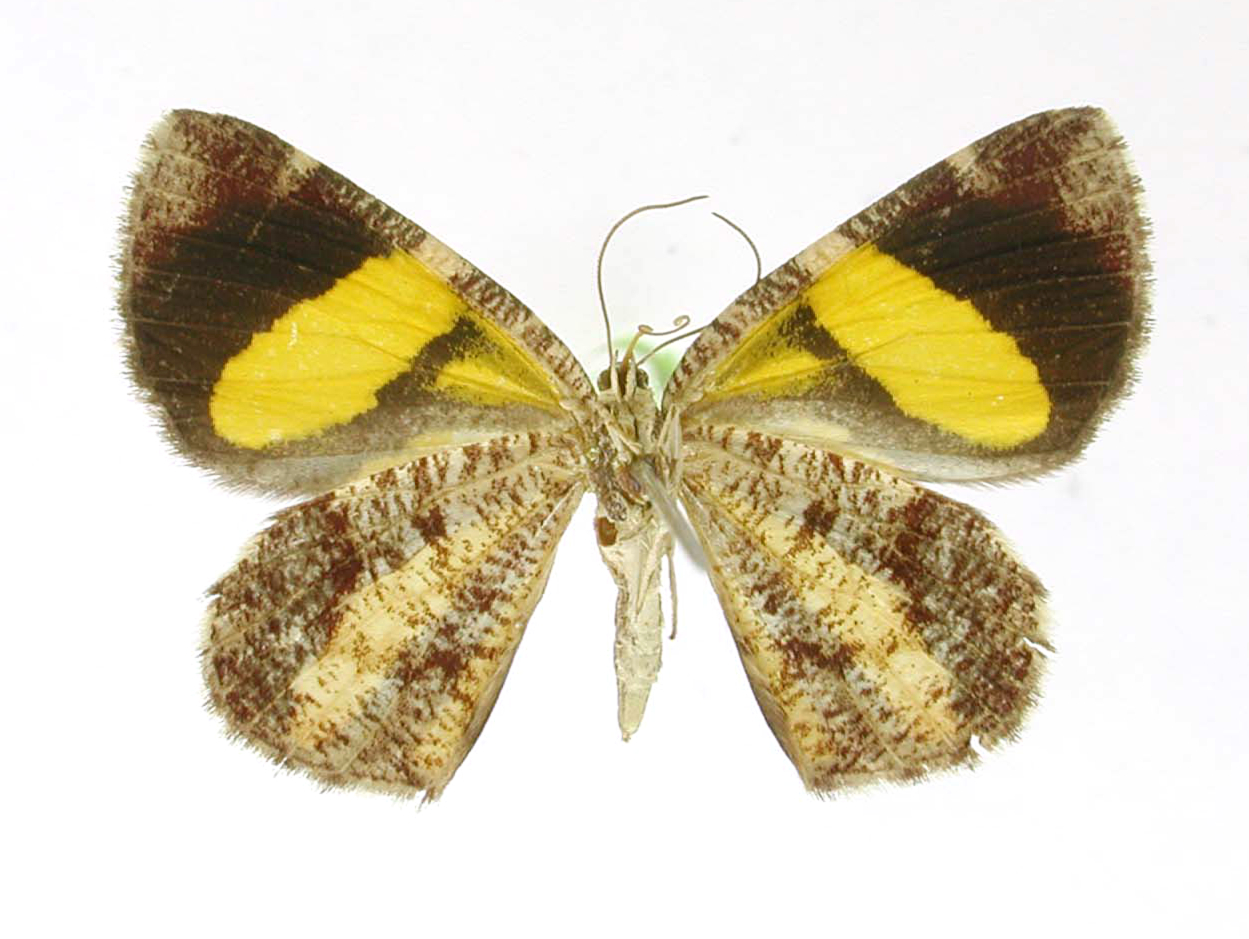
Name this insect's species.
Scordylia latissima
